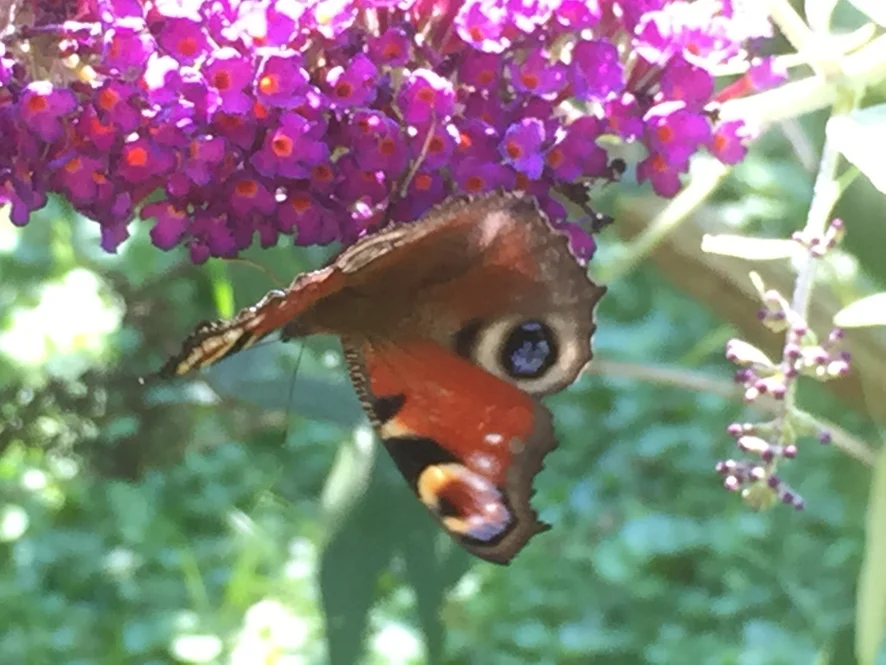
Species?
Aglais io
